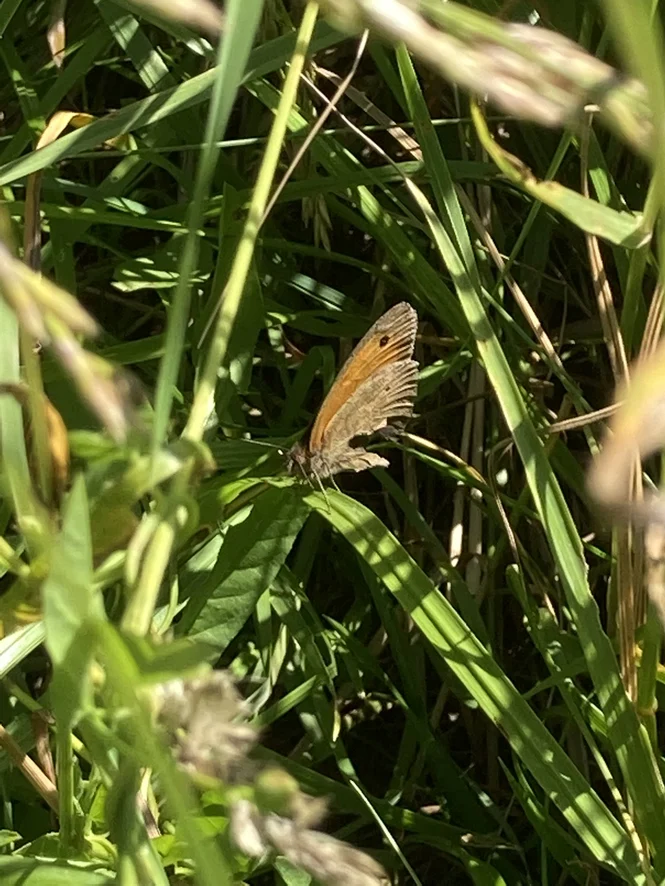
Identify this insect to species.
Maniola jurtina
